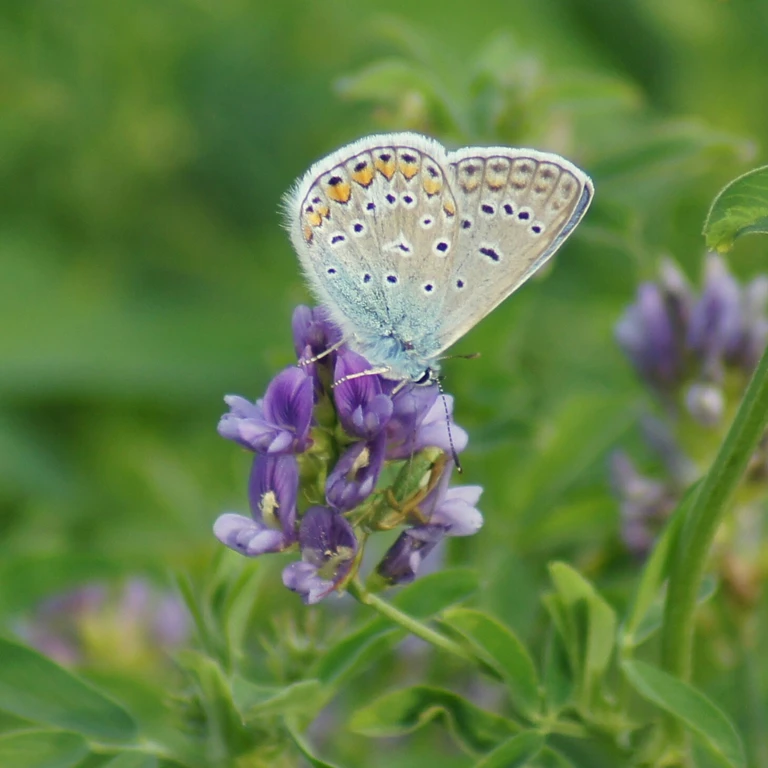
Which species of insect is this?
Polyommatus icarus
